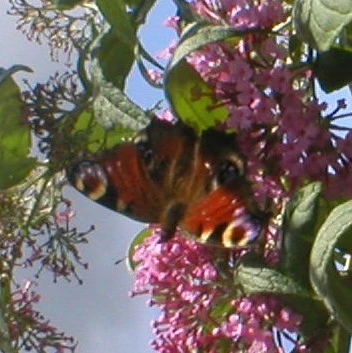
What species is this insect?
Aglais io
